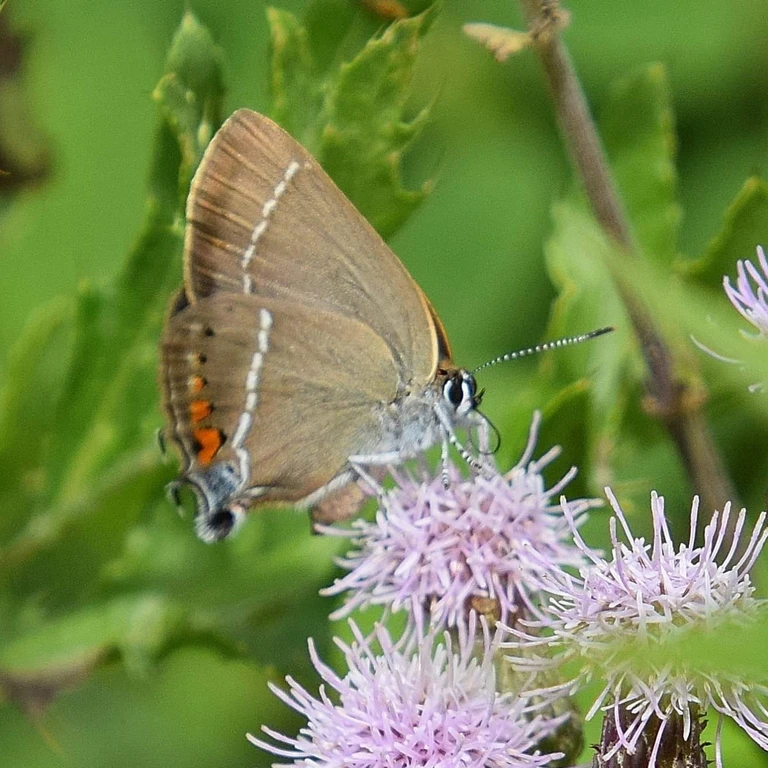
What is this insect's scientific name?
Satyrium spini (also Tuttiola spini)
